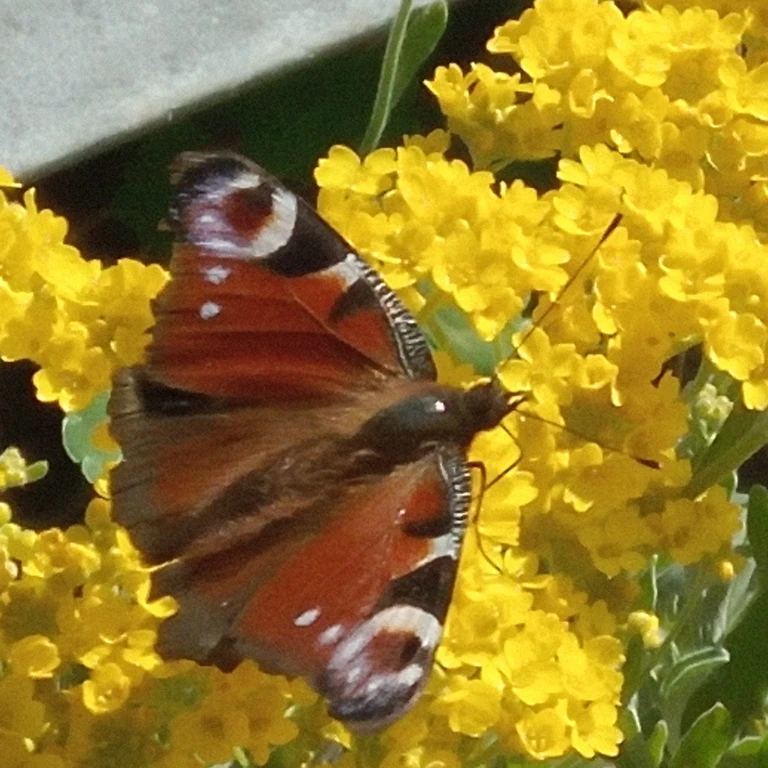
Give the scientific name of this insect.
Aglais io
